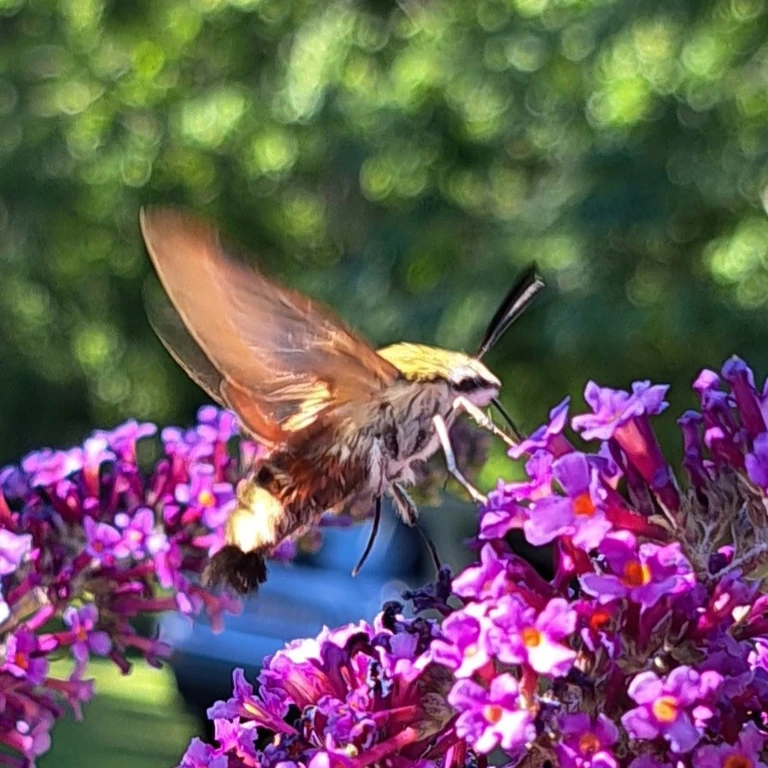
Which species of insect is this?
Hemaris fuciformis
